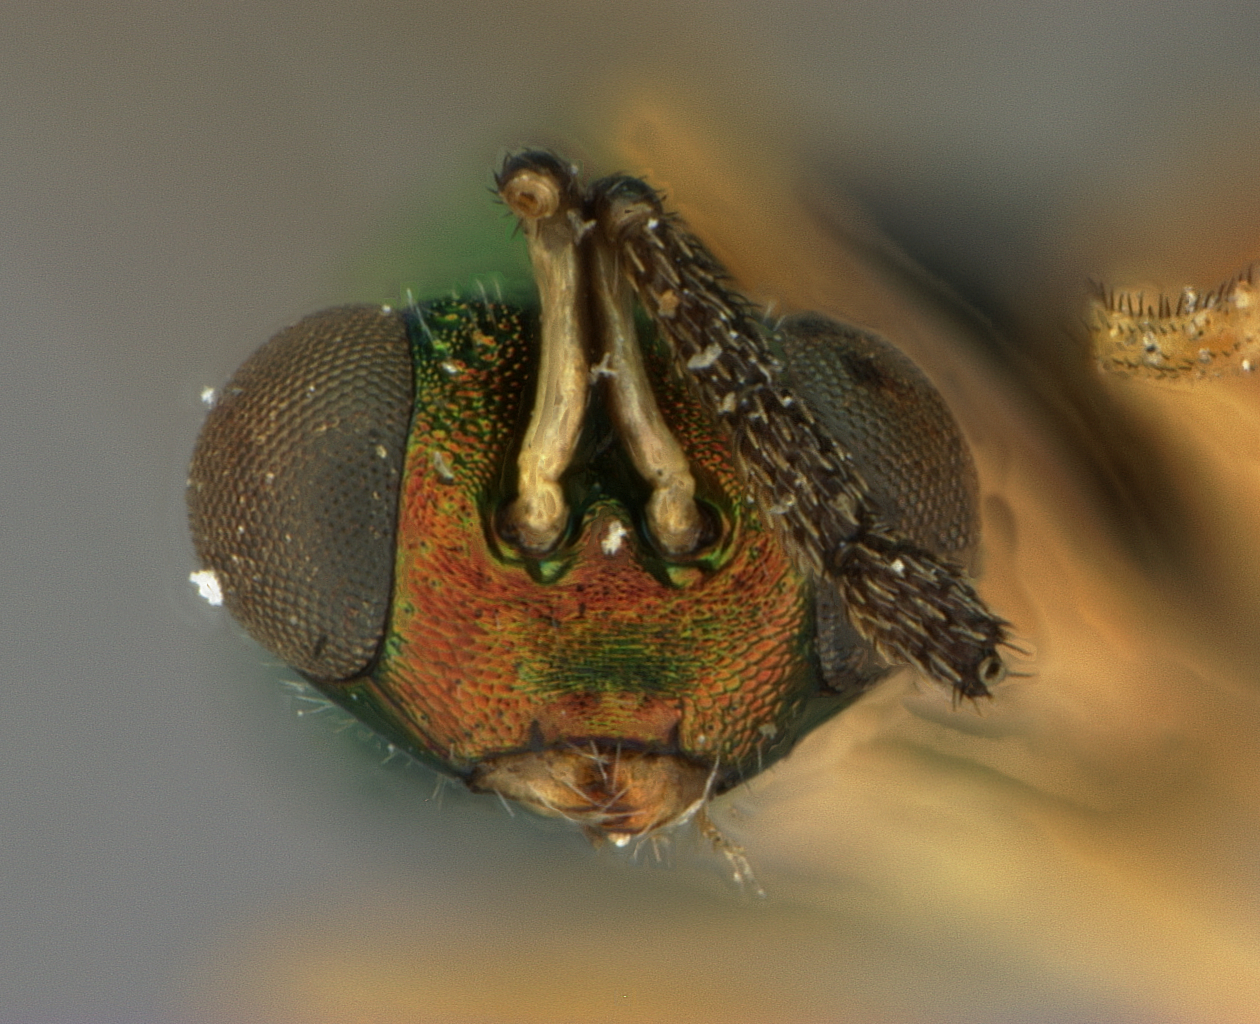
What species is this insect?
Sympiesis mikado
